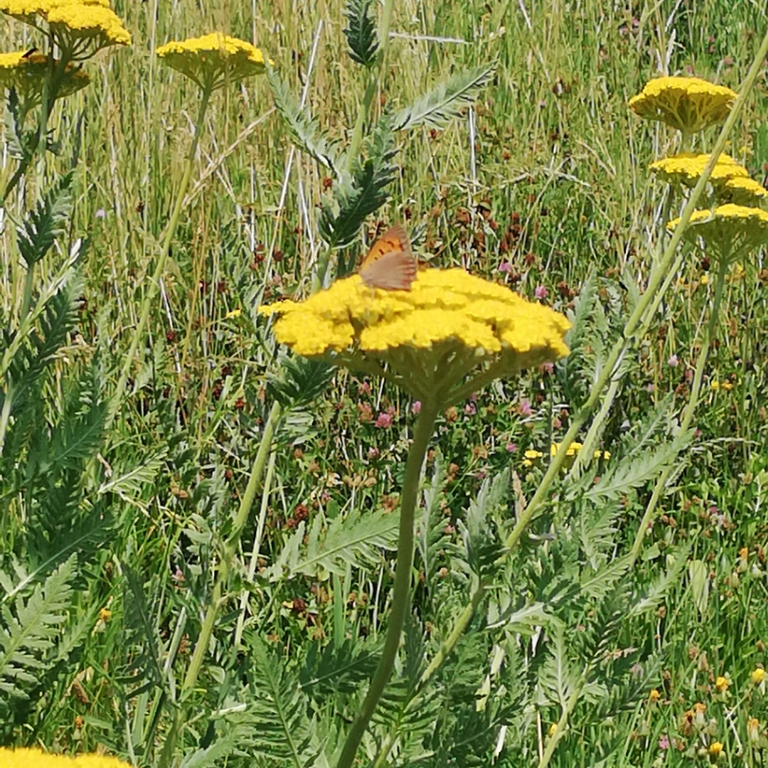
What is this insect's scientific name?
Lycaena phlaeas
